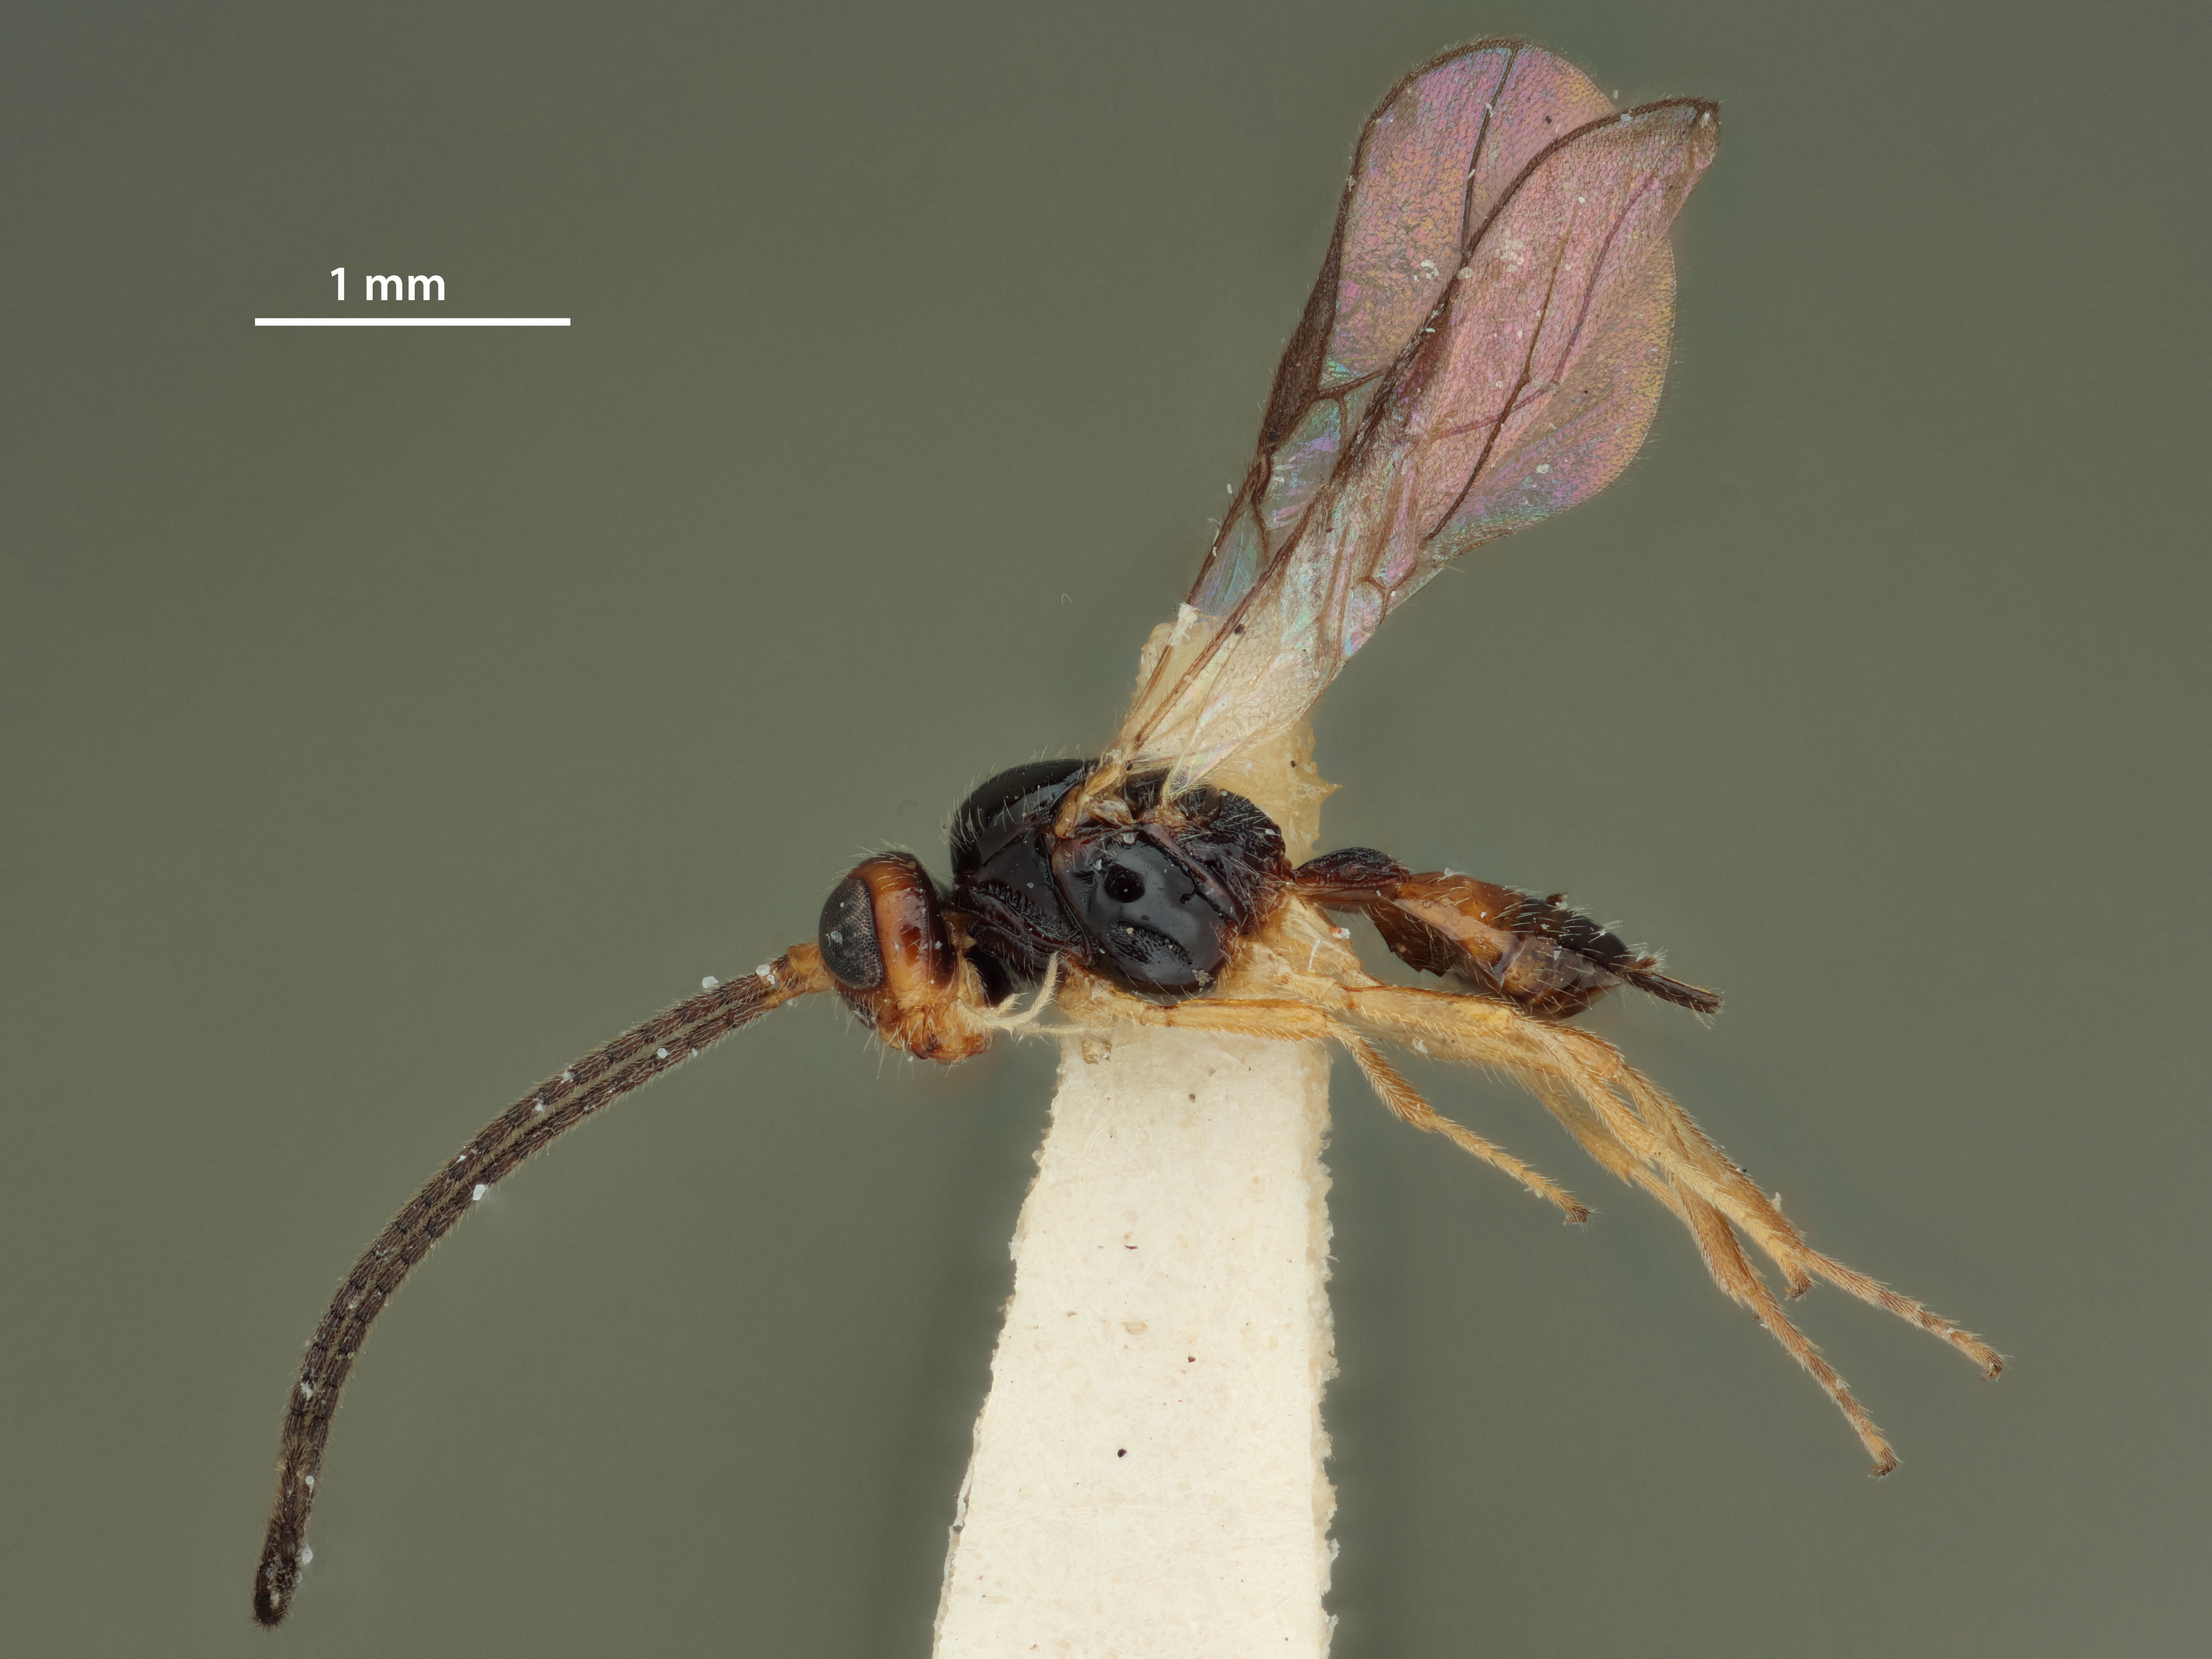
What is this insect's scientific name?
Opius weemi
